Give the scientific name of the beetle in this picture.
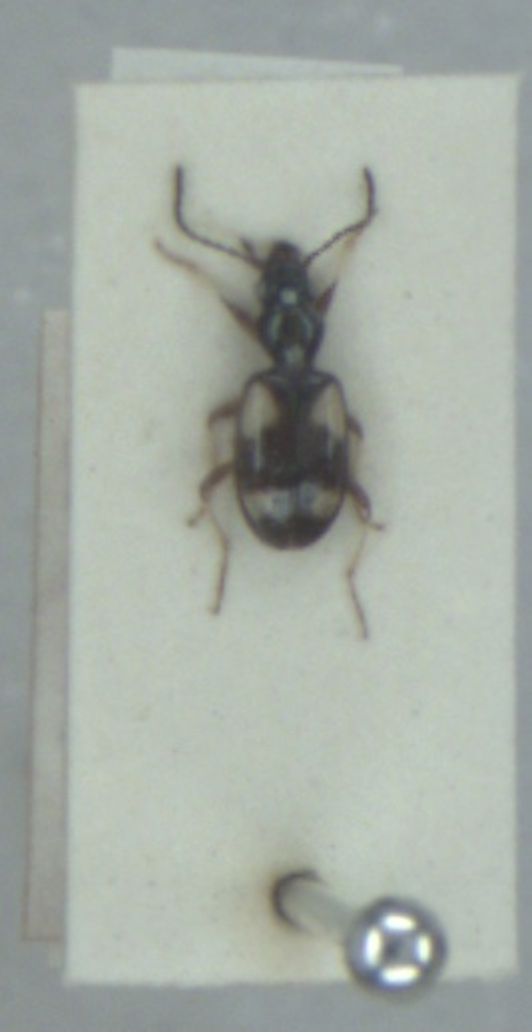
Bembidion illigeri
